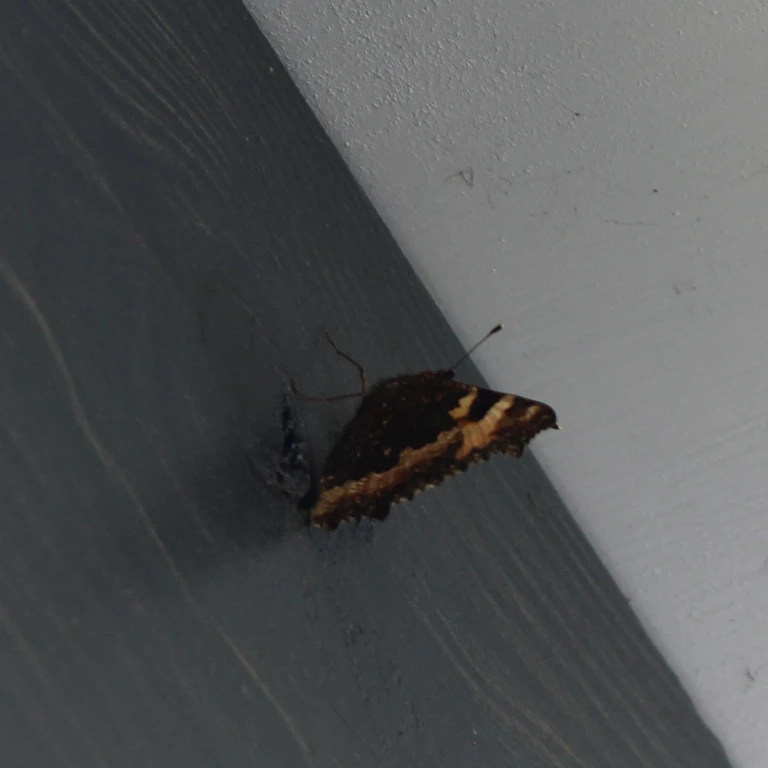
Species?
Aglais urticae
